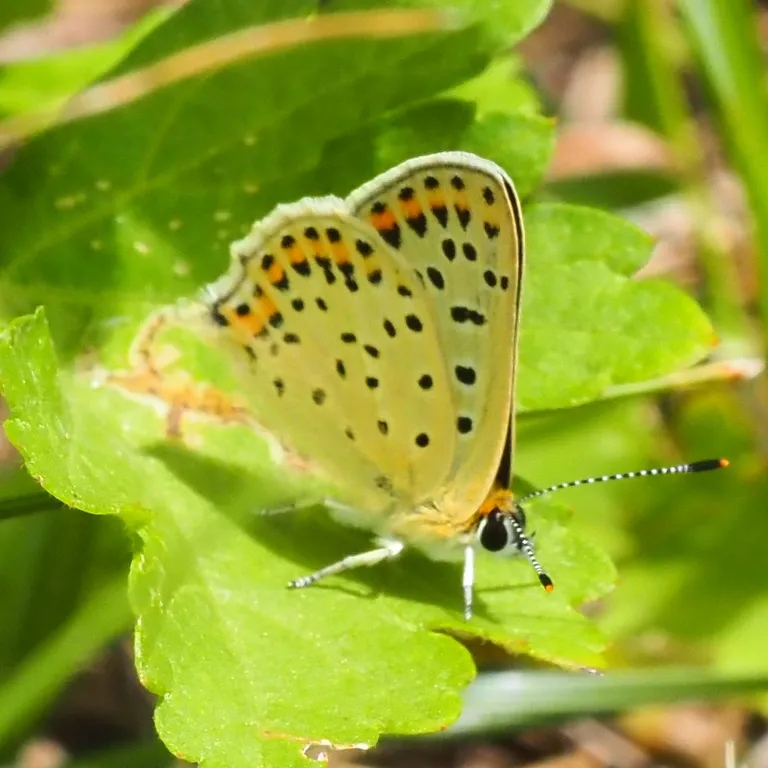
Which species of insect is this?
Lycaena tityrus (also Loweia tityrus)
